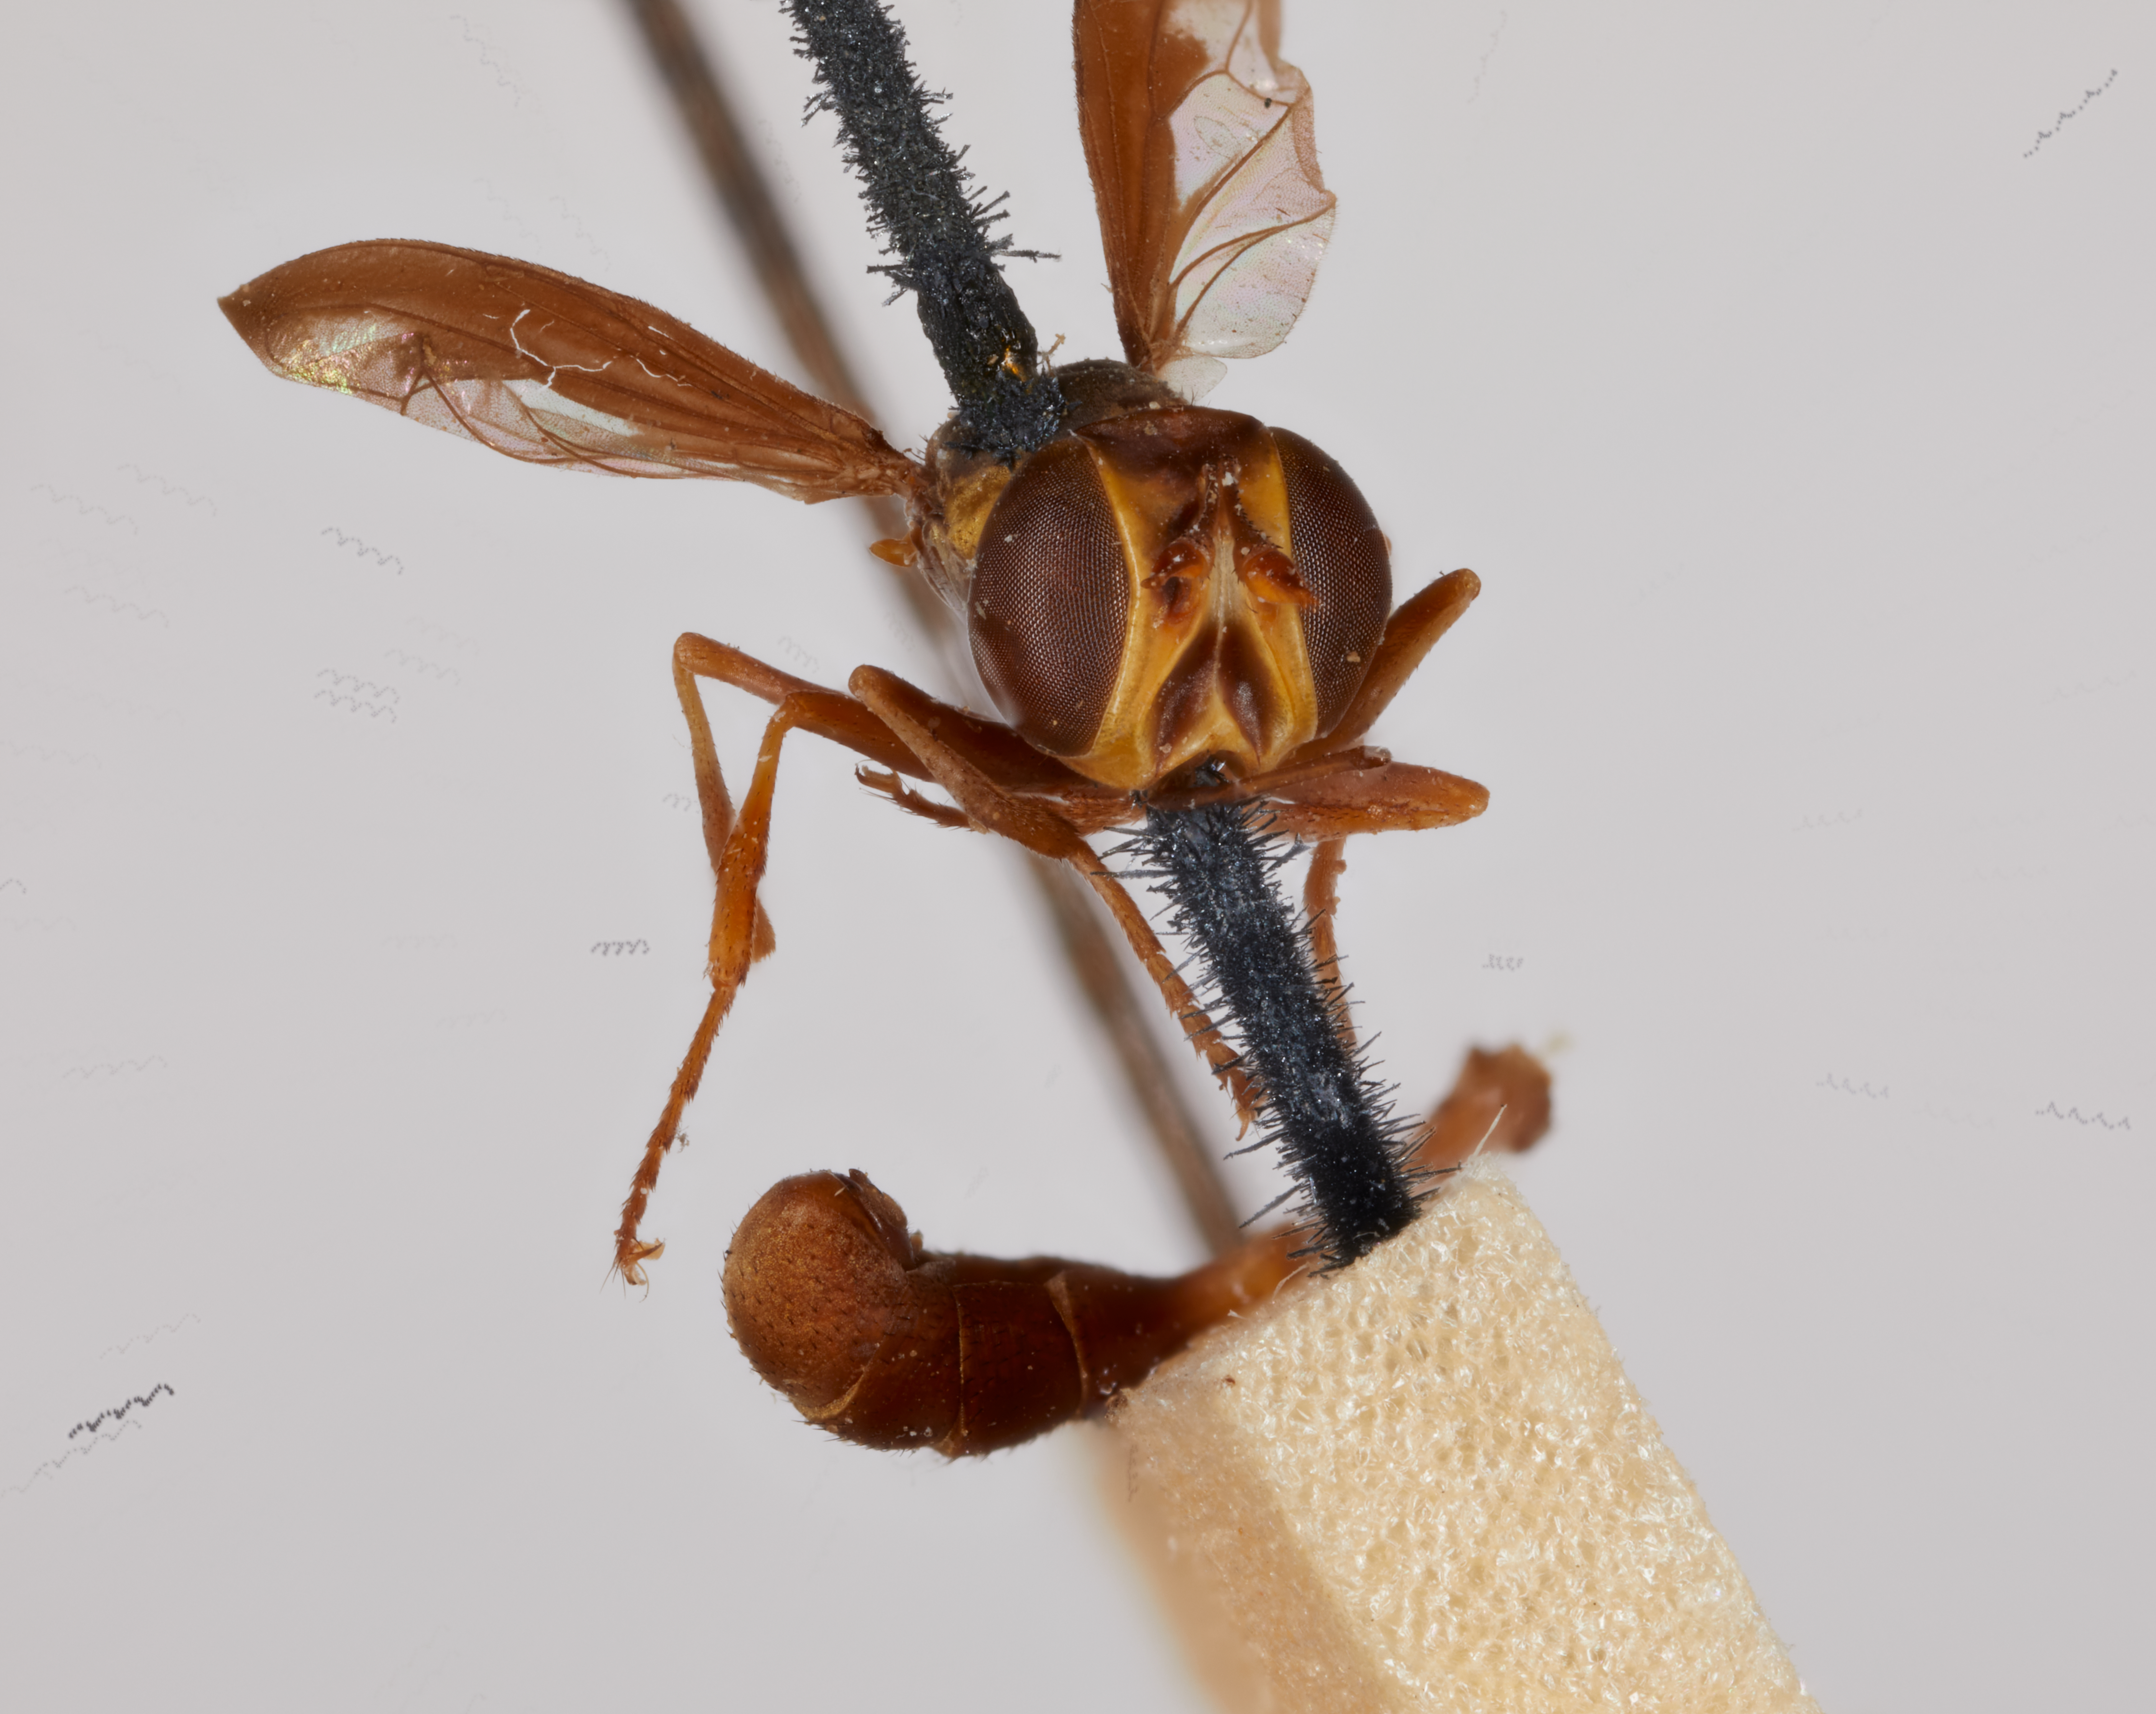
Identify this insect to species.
Physocephala minuta
